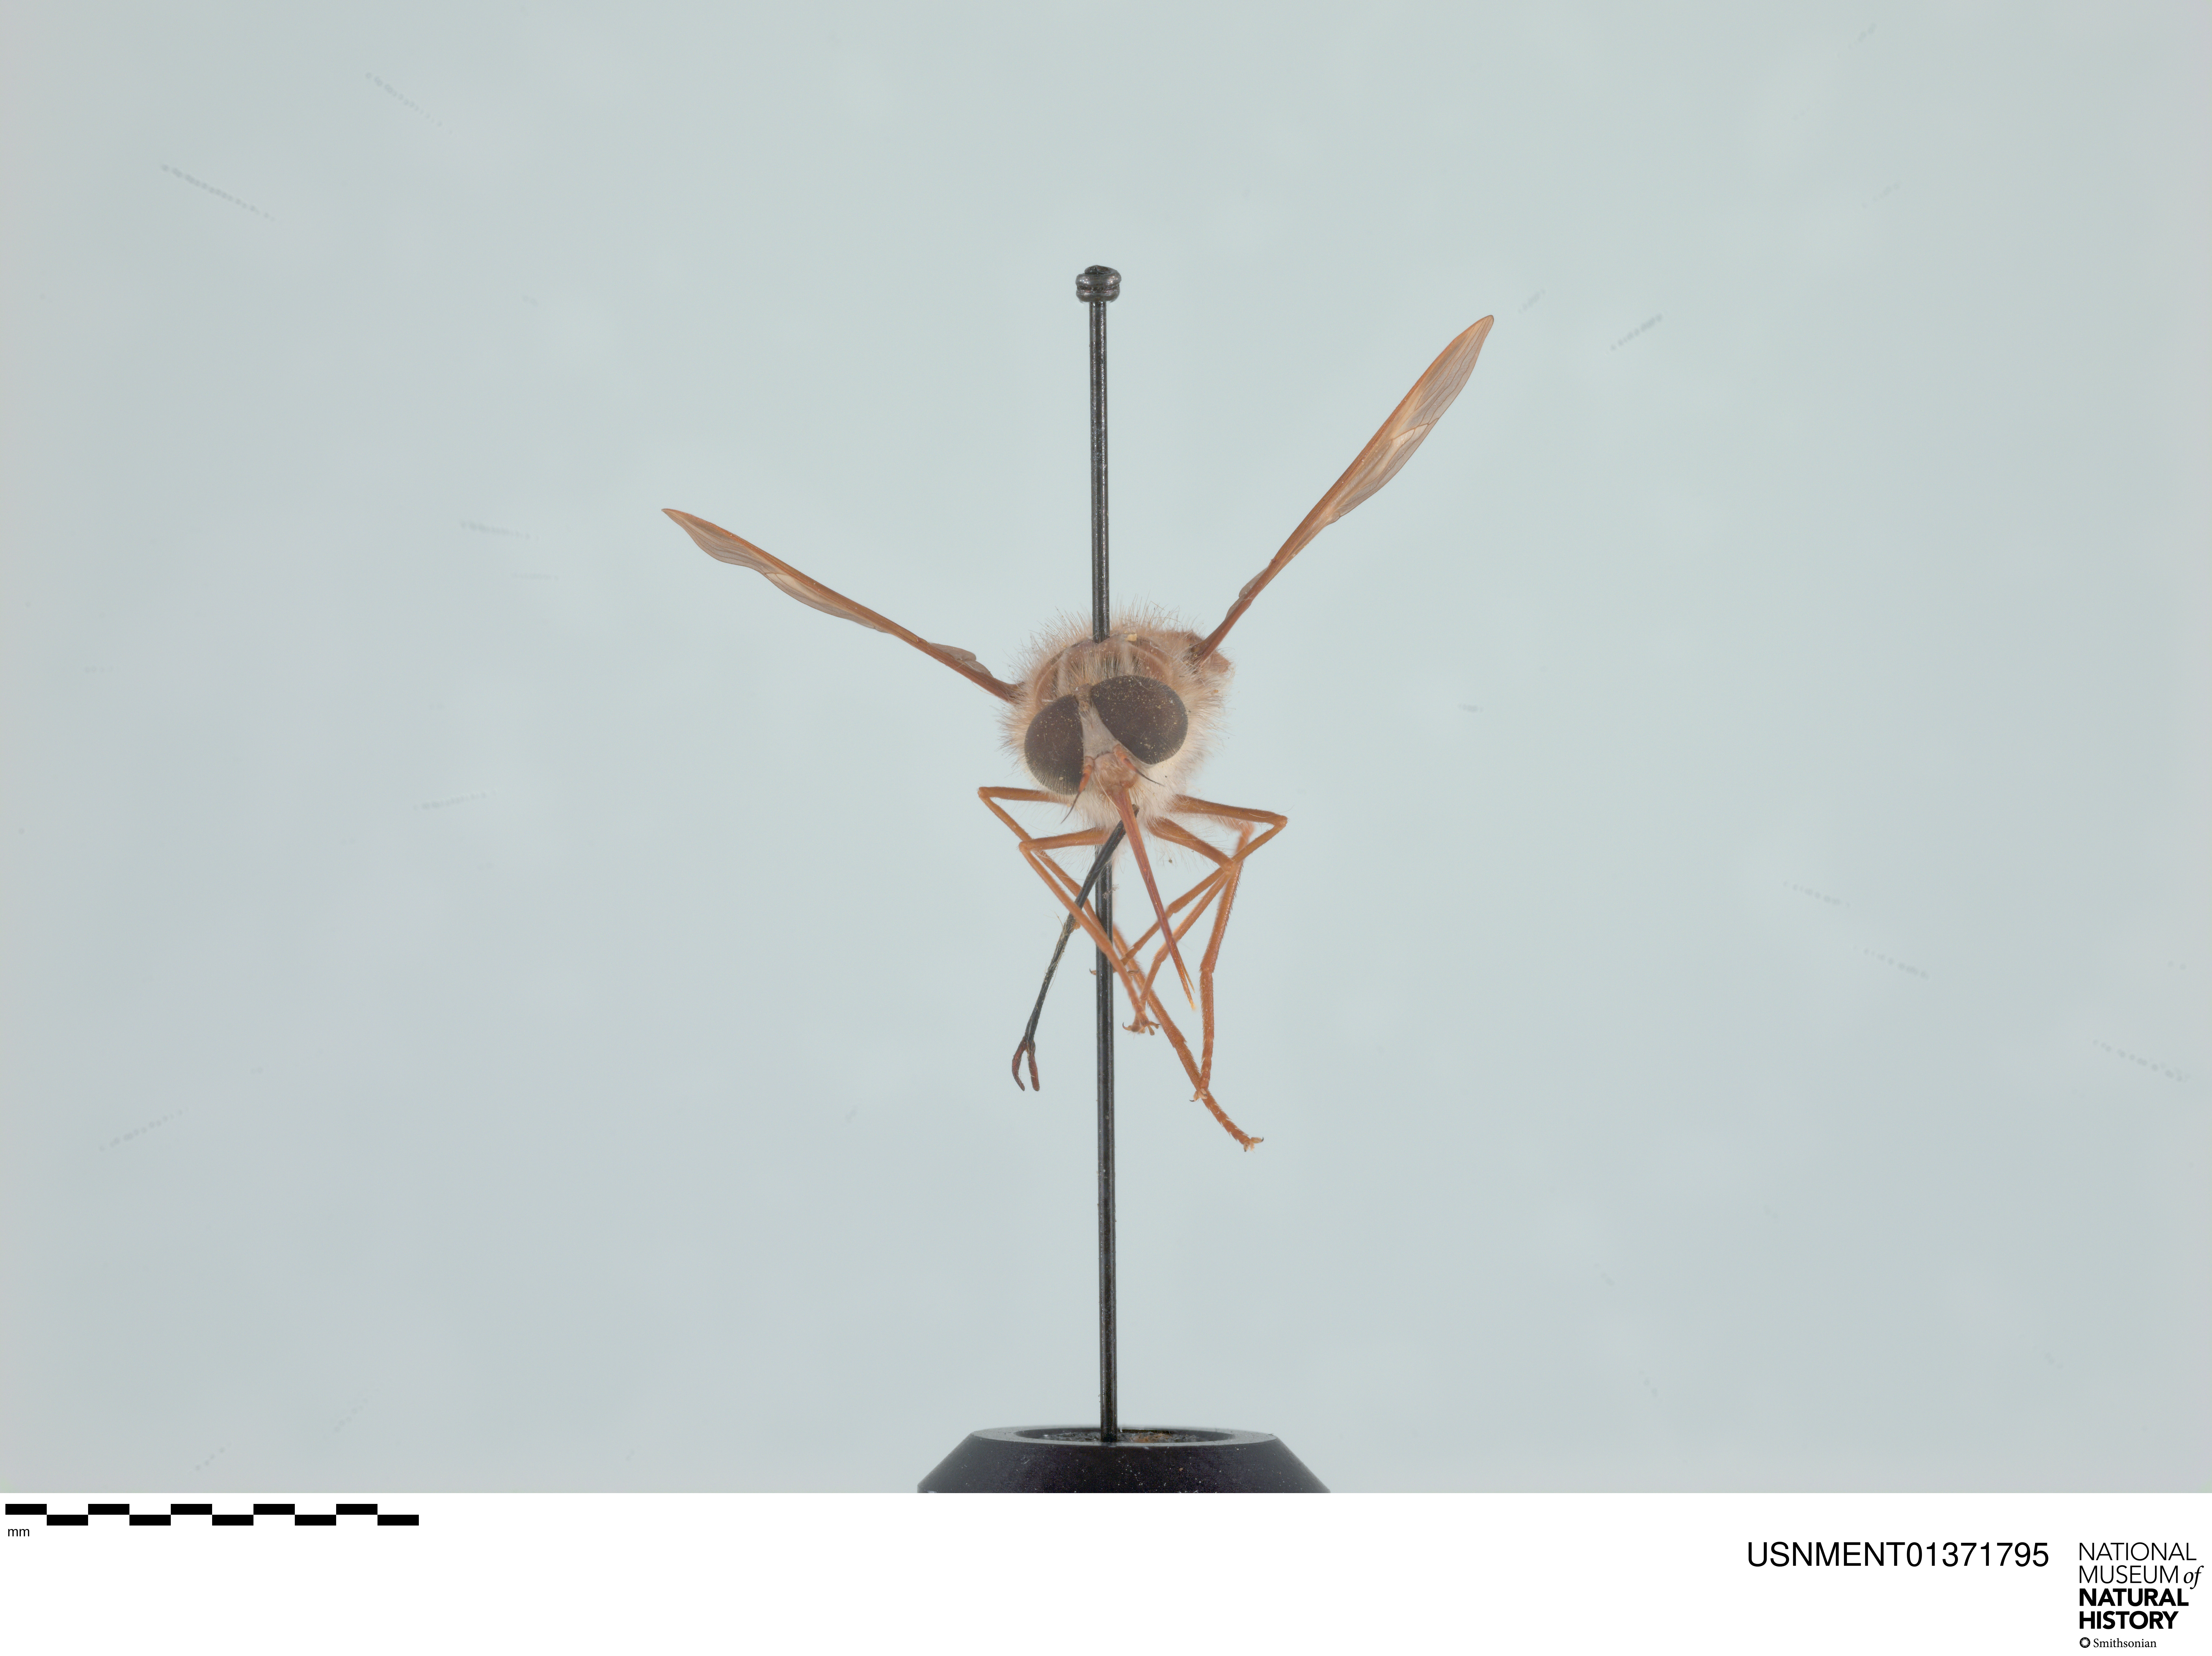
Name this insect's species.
Hirmoneura nubipennis (also Trichophthalma nubipennis)
